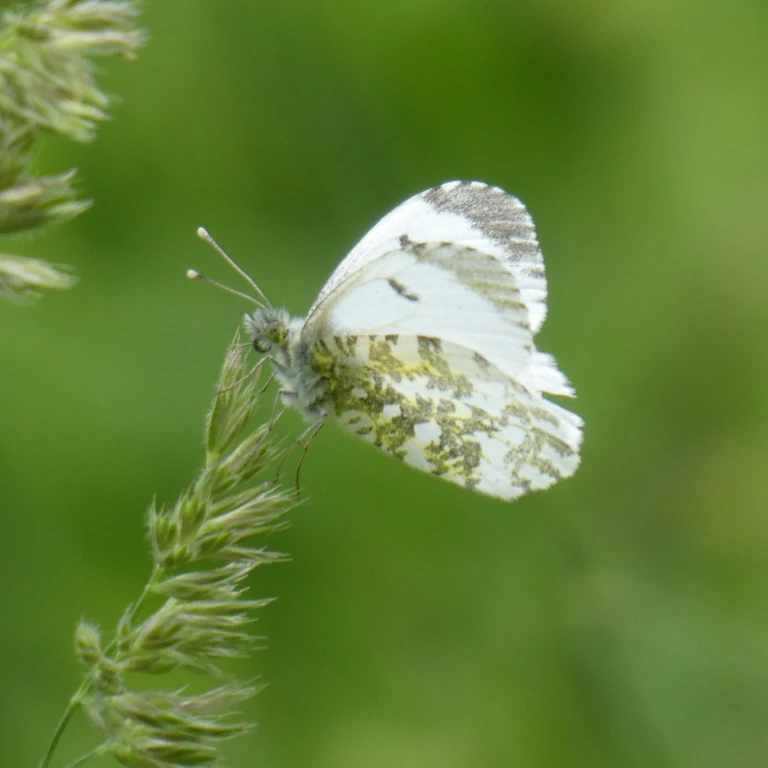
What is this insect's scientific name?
Anthocharis cardamines
